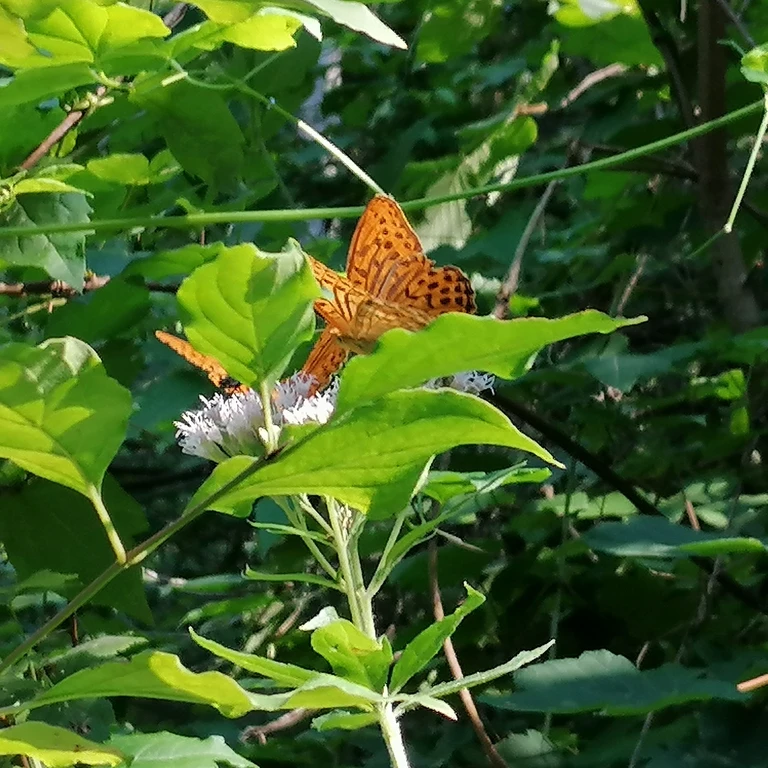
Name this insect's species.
Argynnis paphia
